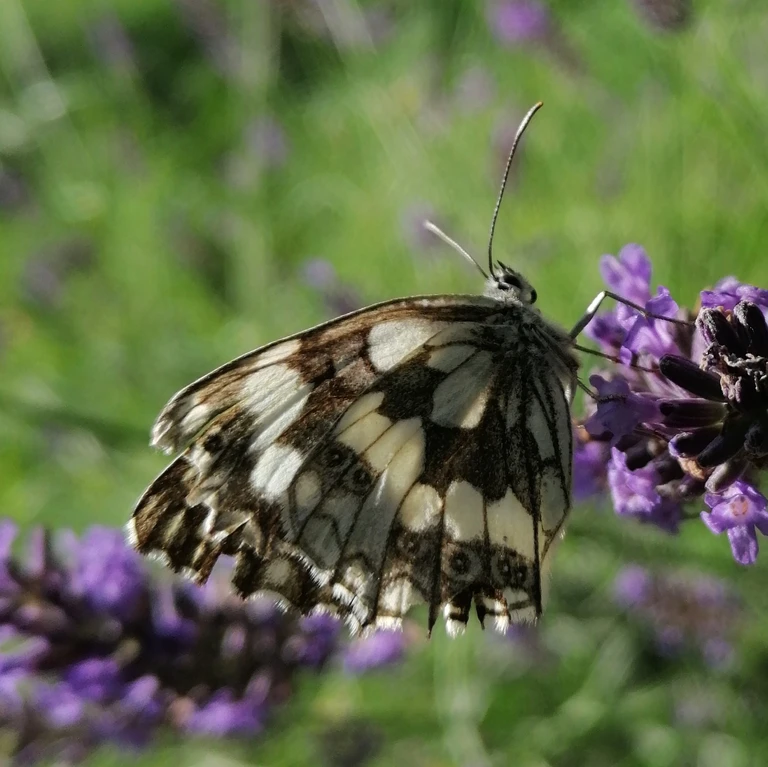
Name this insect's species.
Melanargia galathea
